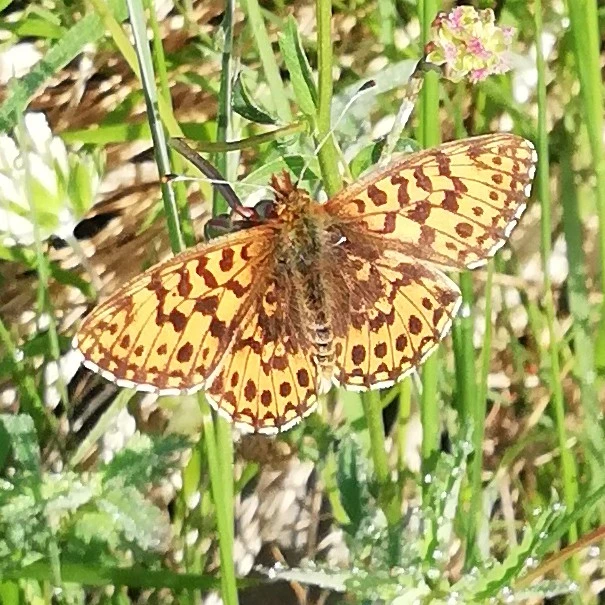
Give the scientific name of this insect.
Boloria dia
